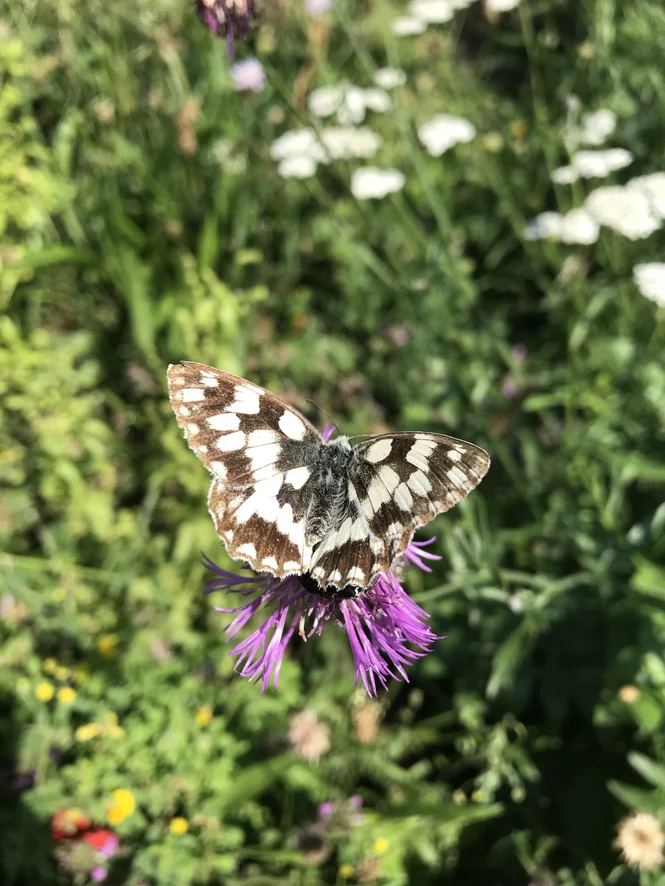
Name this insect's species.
Melanargia galathea
